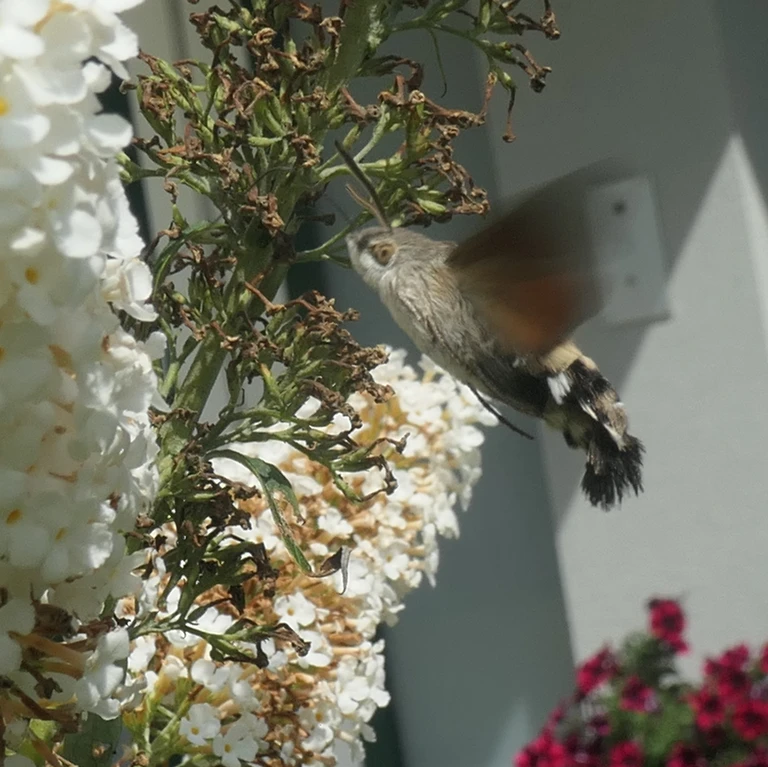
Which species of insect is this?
Macroglossum stellatarum
